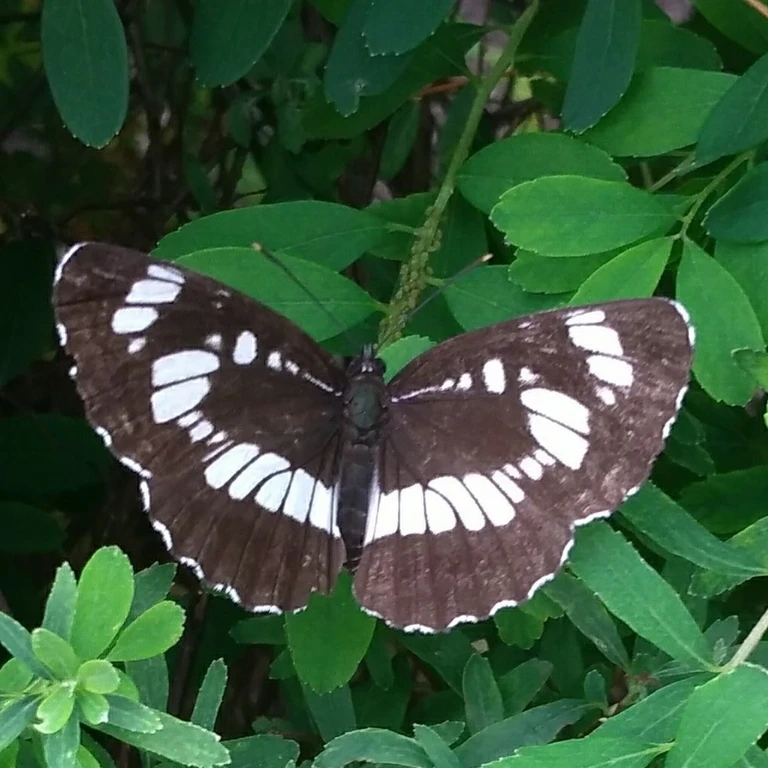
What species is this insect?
Neptis rivularis
